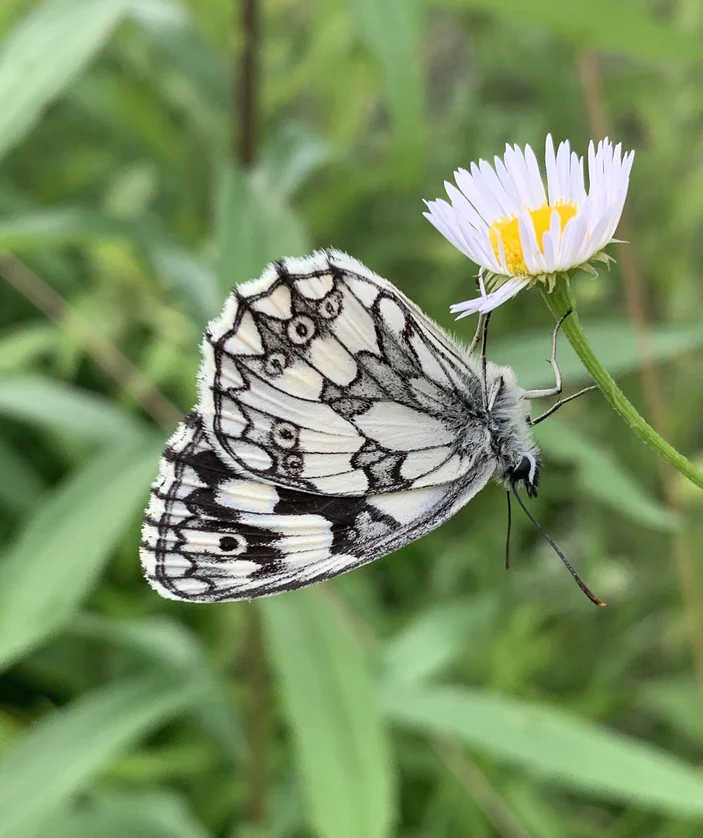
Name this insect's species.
Melanargia galathea
